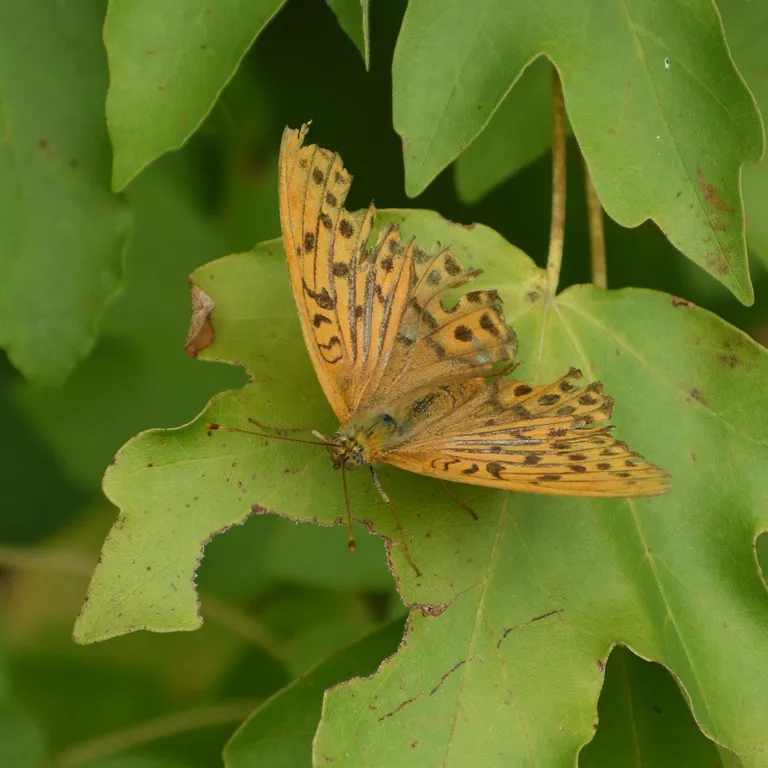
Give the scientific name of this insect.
Argynnis paphia
